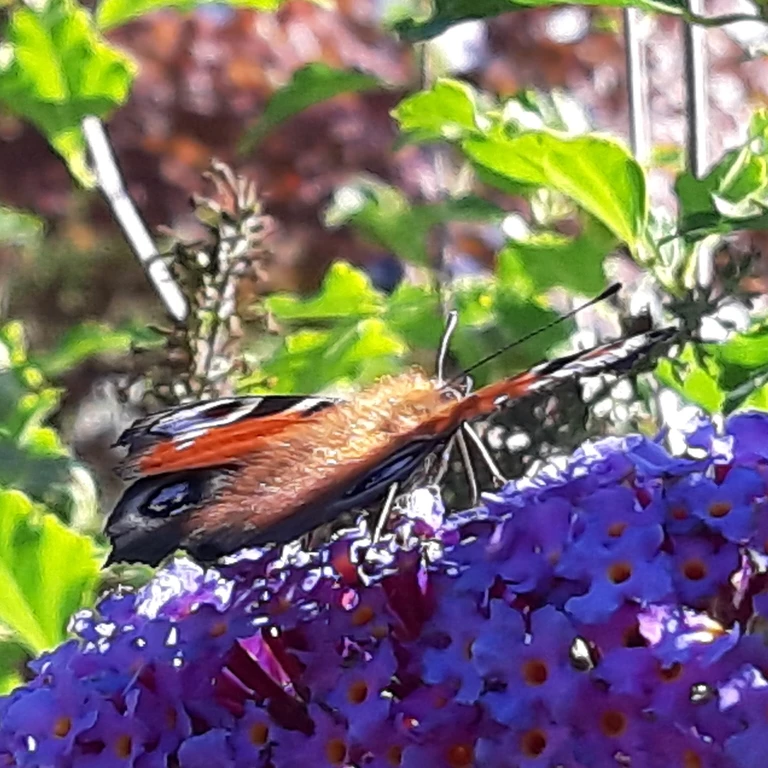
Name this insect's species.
Aglais io
